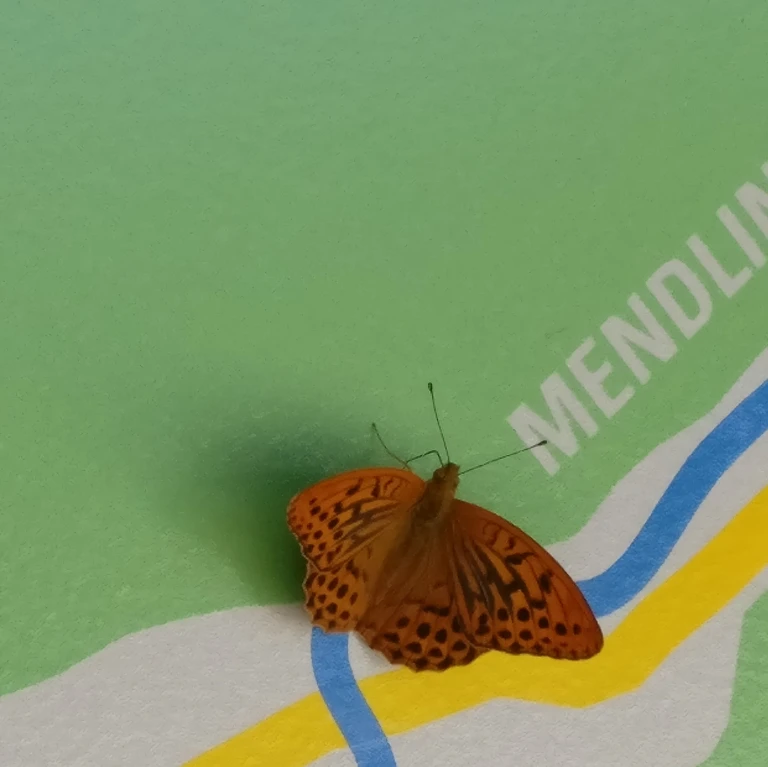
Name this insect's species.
Argynnis paphia
